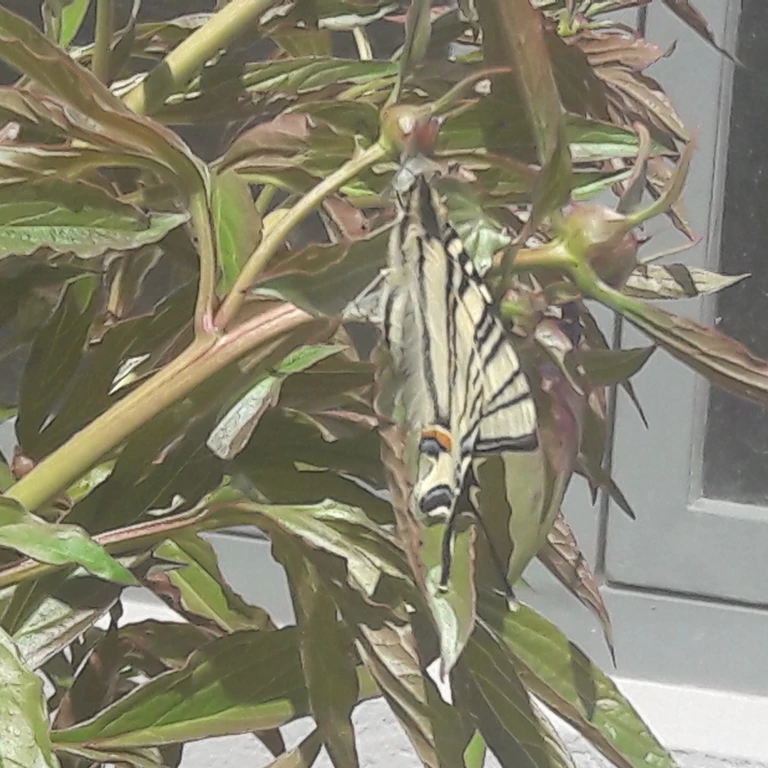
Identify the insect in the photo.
Iphiclides podalirius
